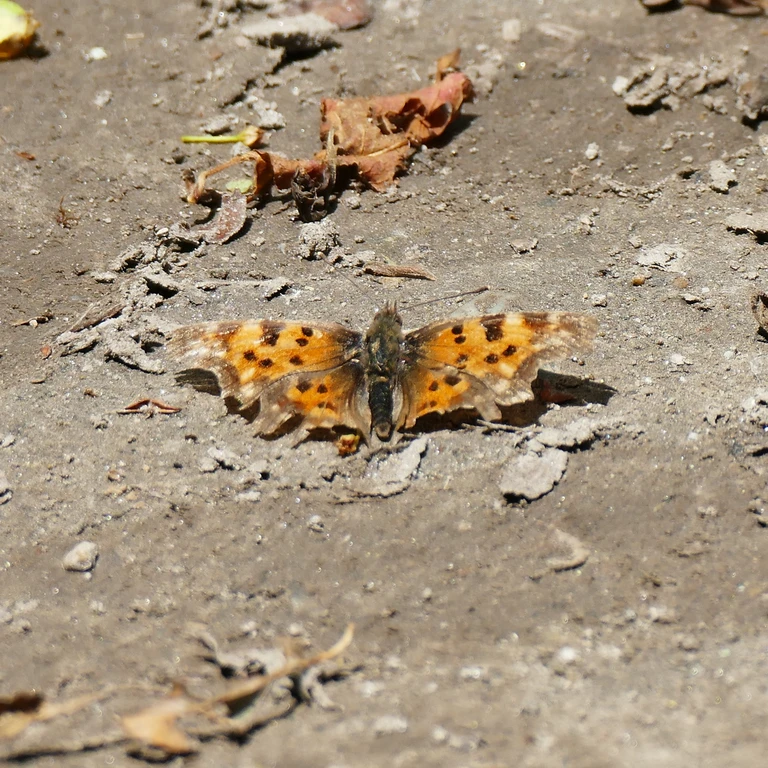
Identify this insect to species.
Polygonia c-album
